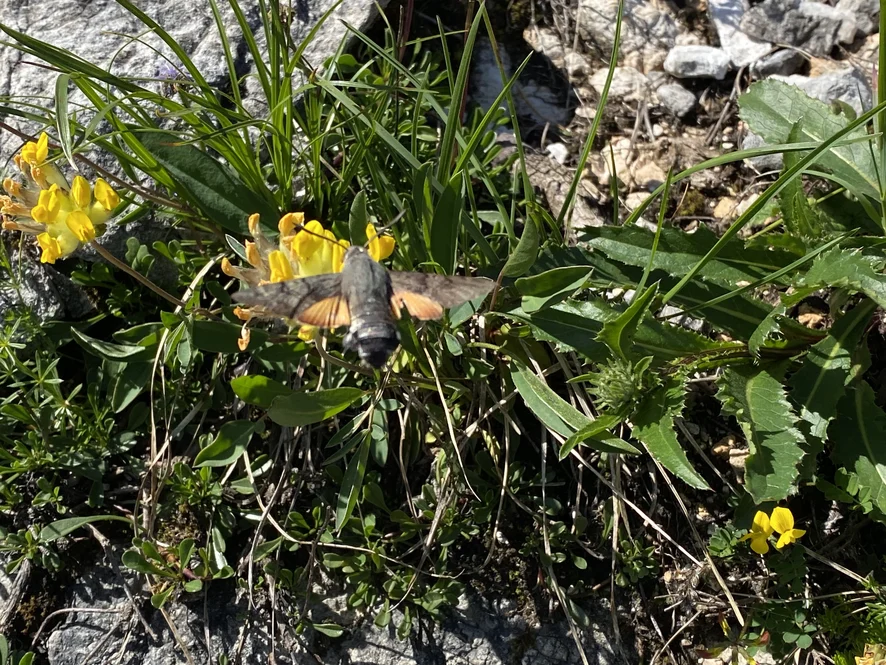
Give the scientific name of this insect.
Macroglossum stellatarum
